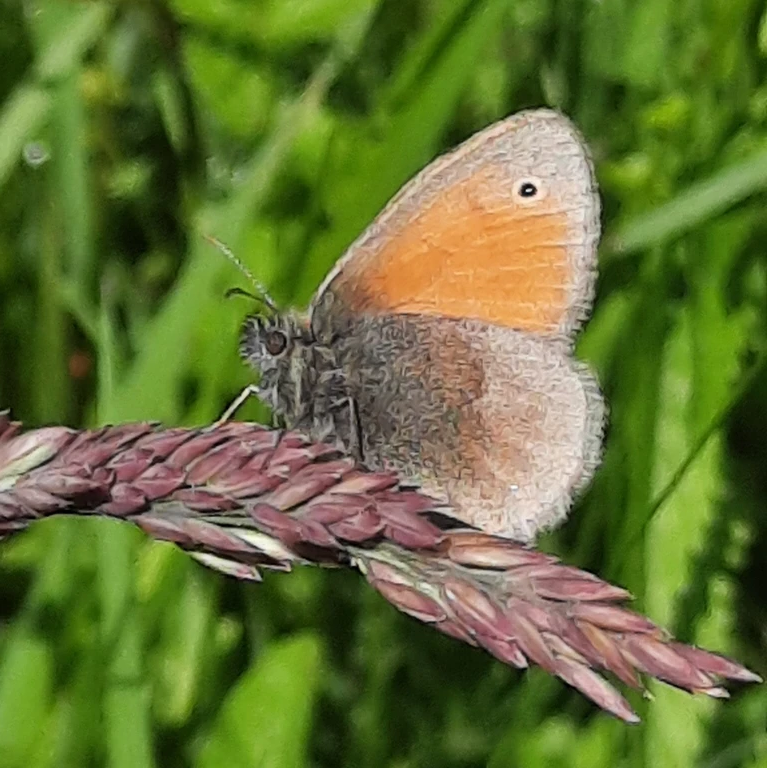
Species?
Coenonympha pamphilus
